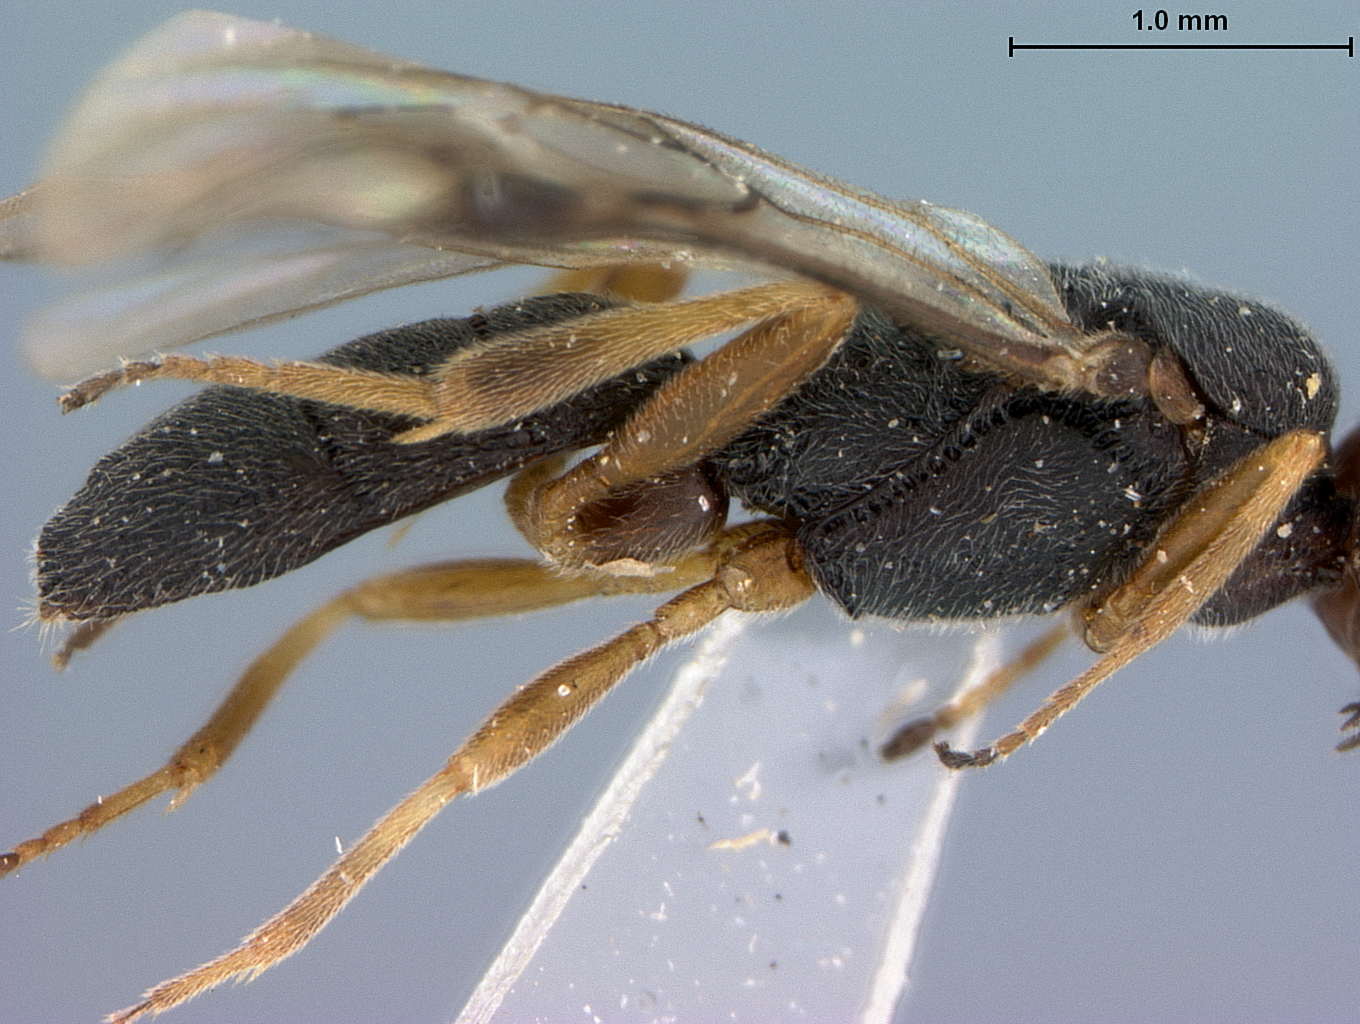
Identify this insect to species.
Phanerotoma toreutae
